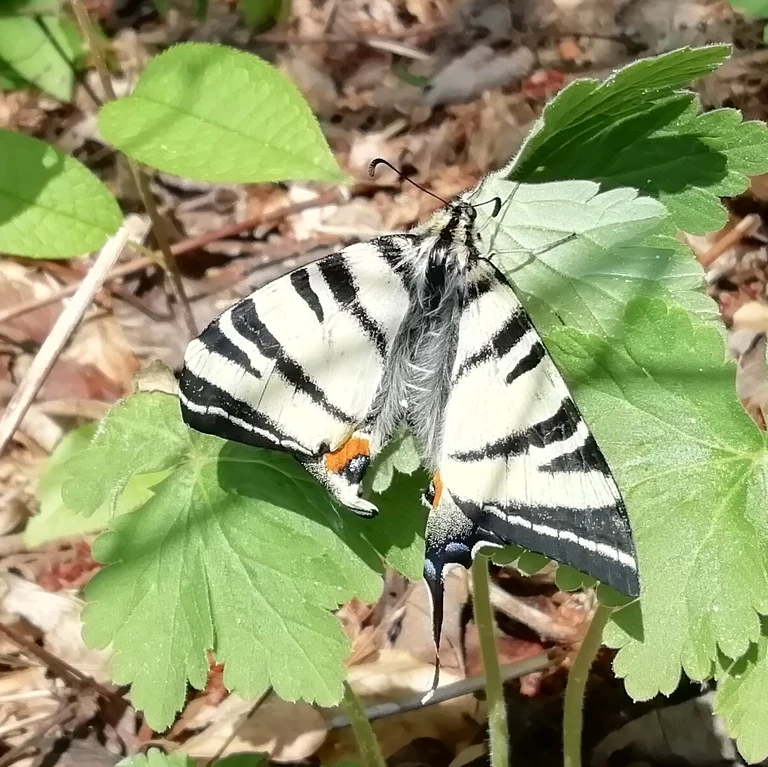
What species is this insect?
Iphiclides podalirius
